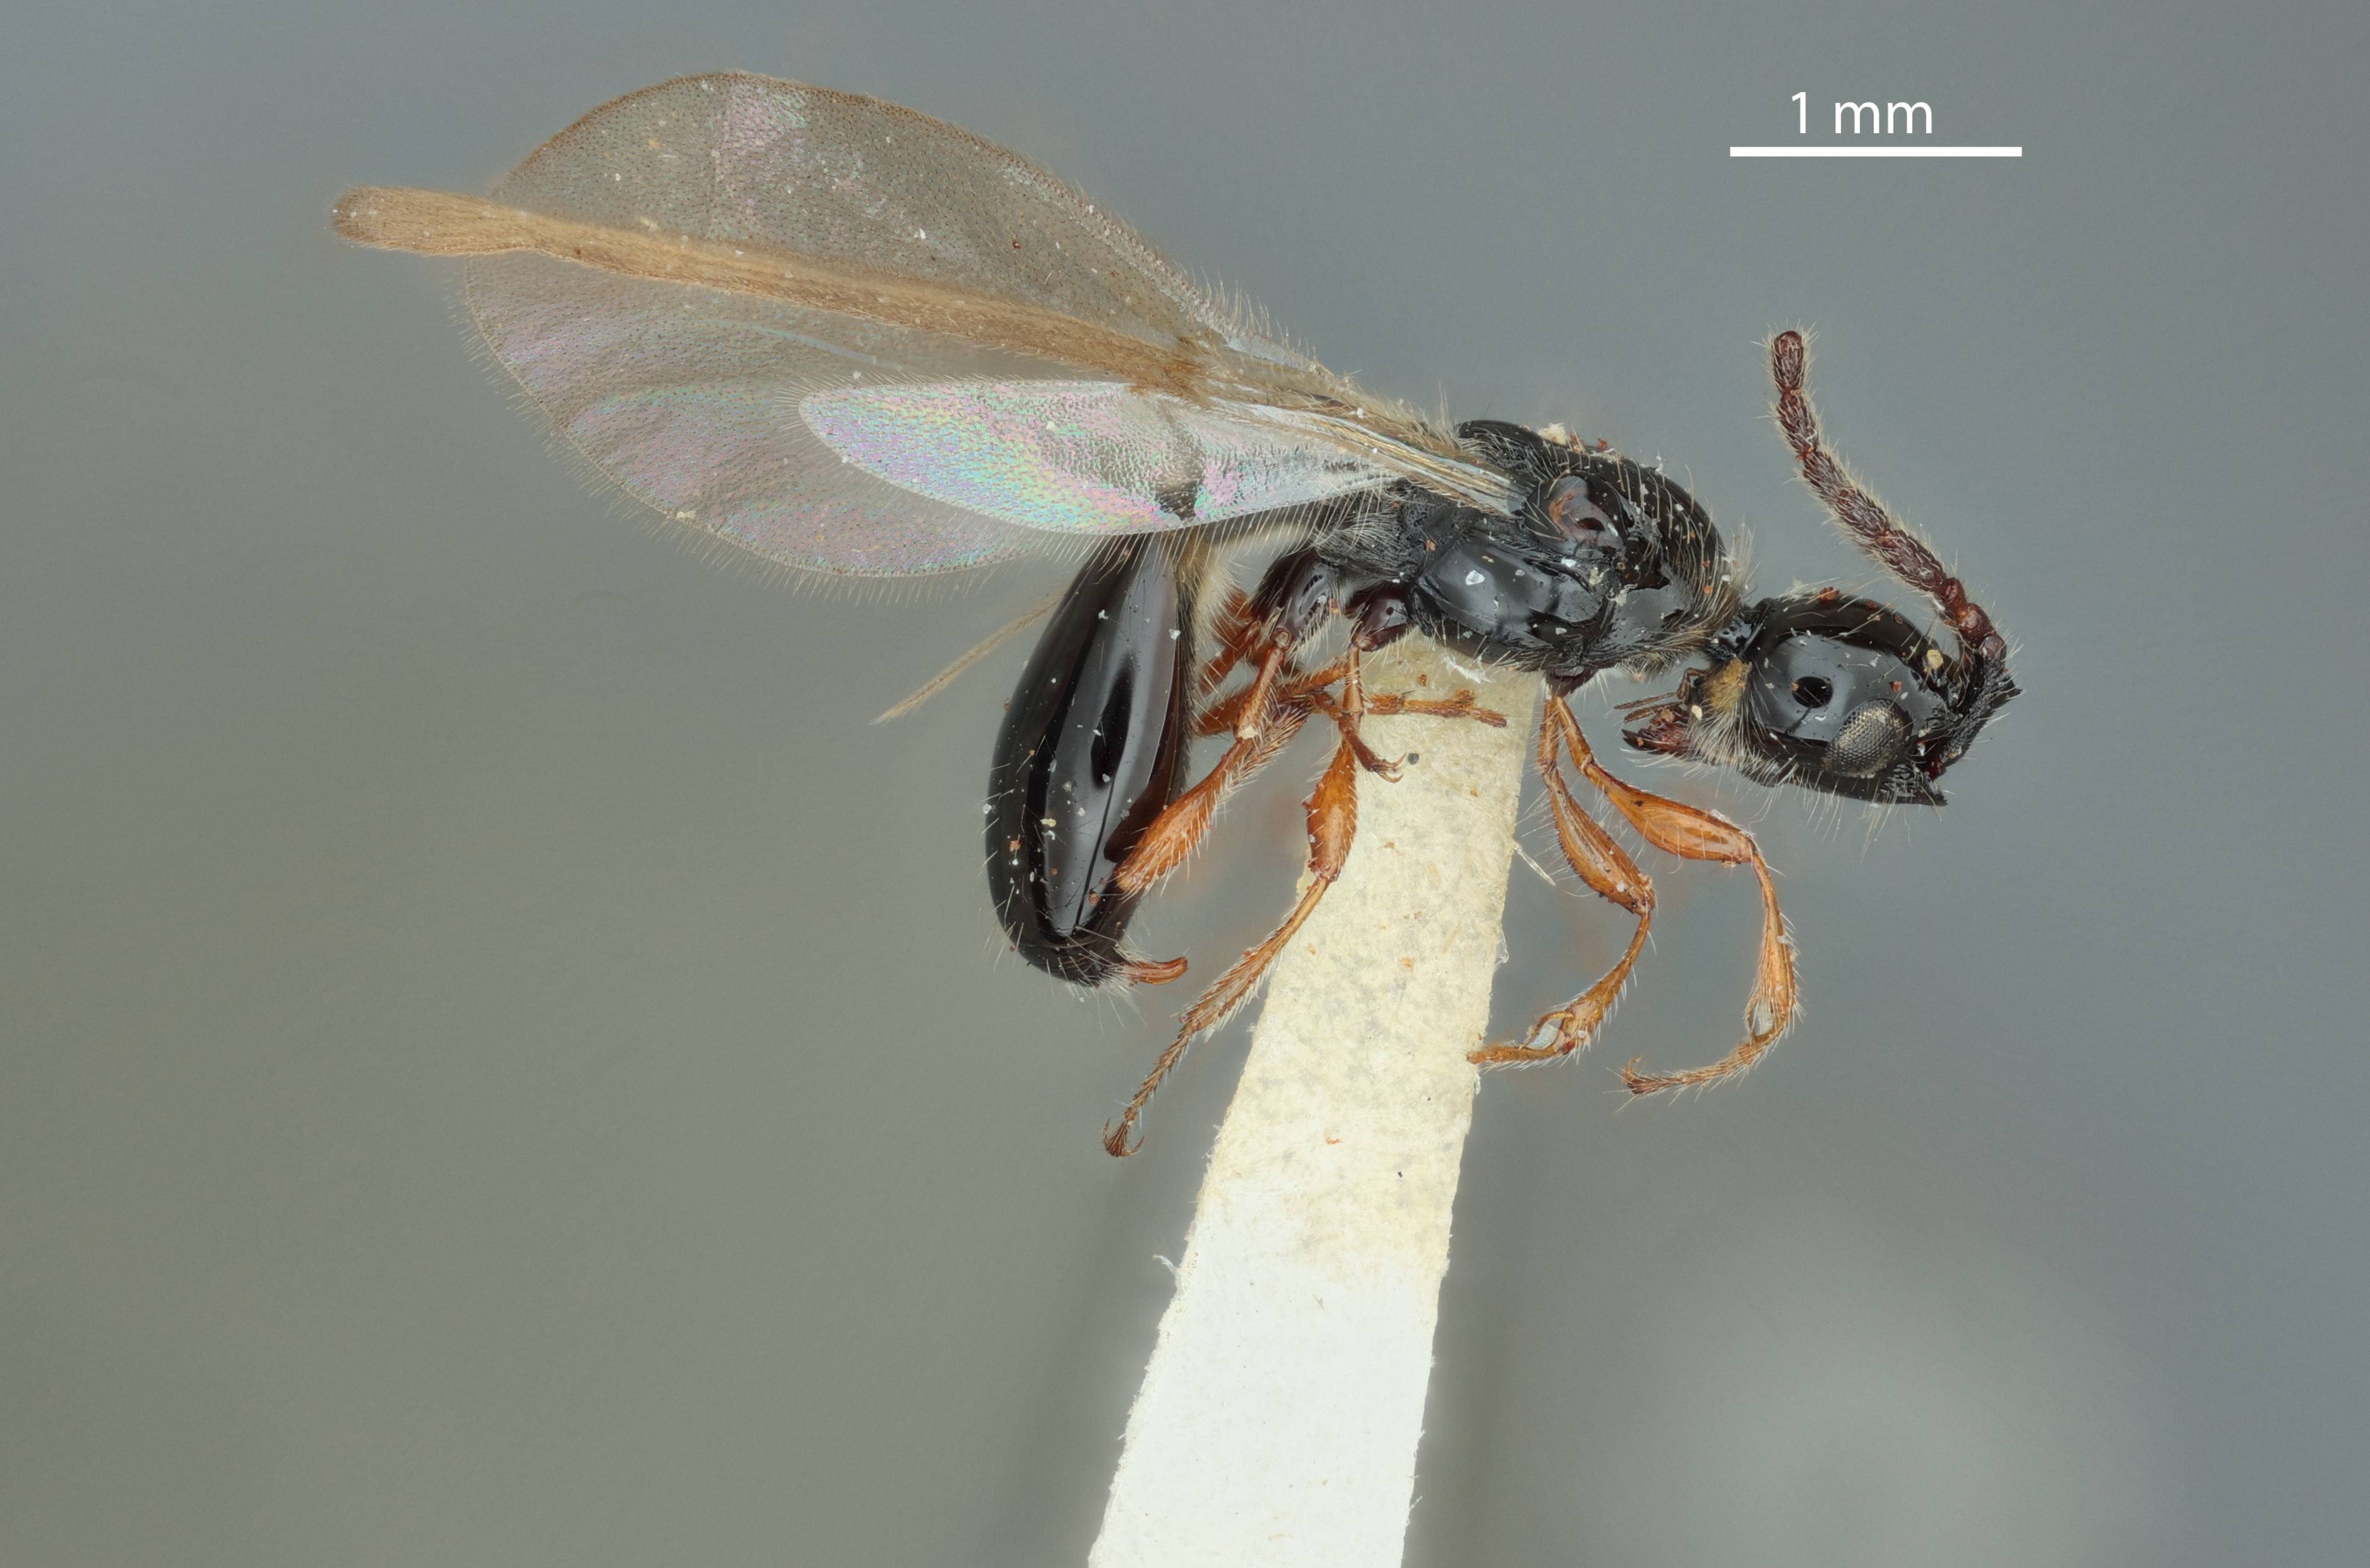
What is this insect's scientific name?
Psilus shannoni
